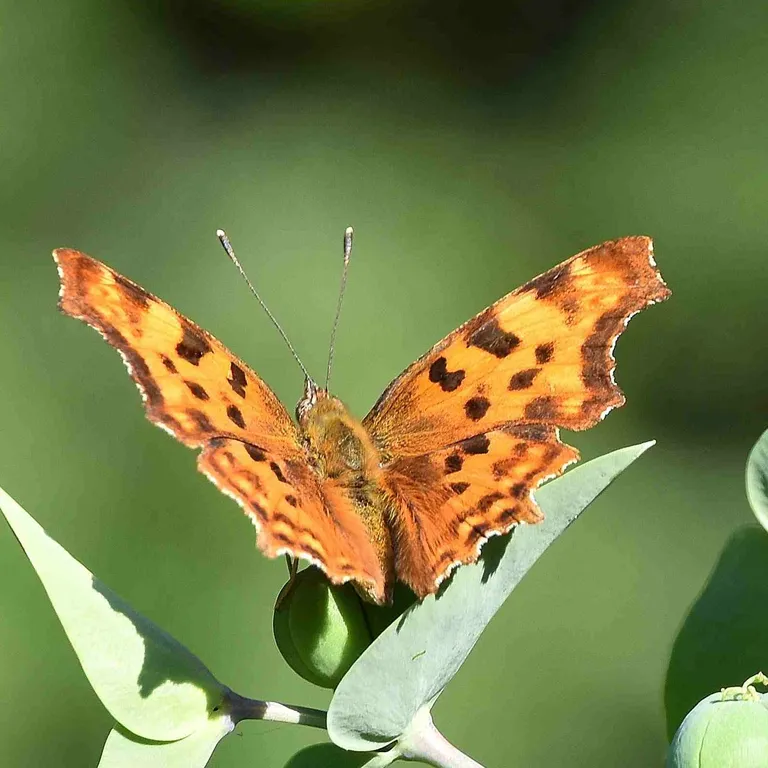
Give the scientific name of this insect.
Polygonia c-album
